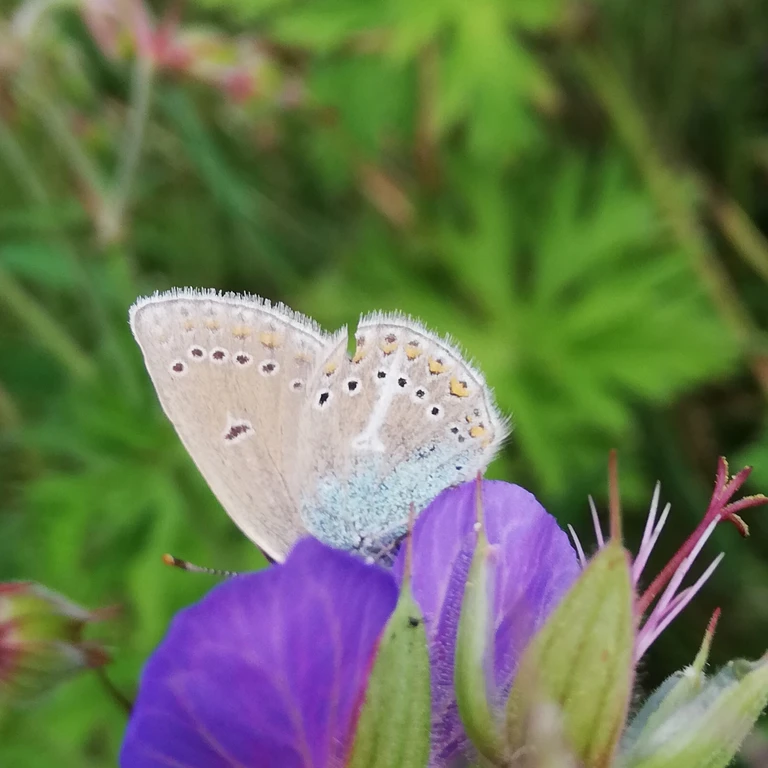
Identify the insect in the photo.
Eumedonia eumedon
